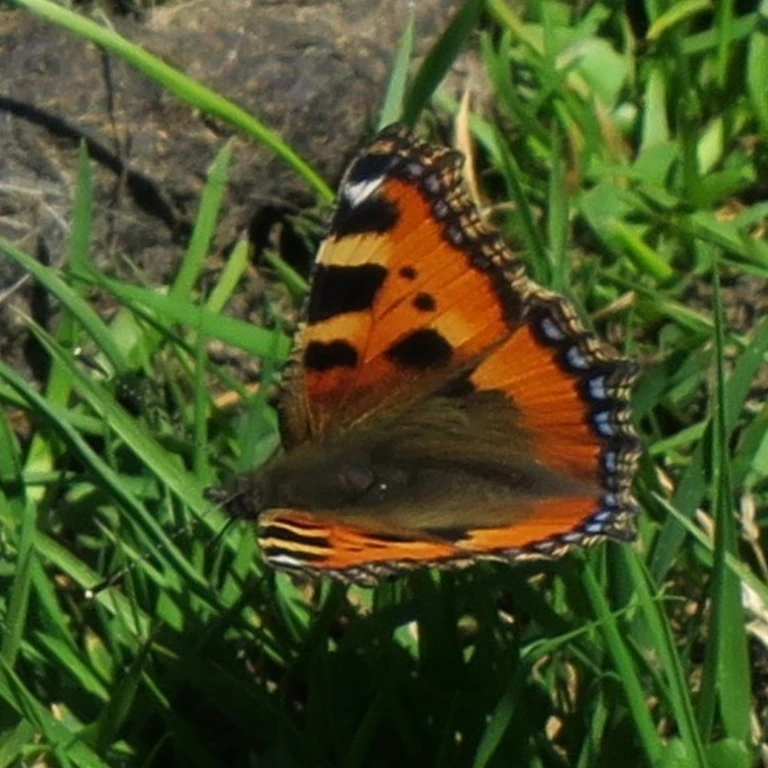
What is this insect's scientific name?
Aglais urticae
